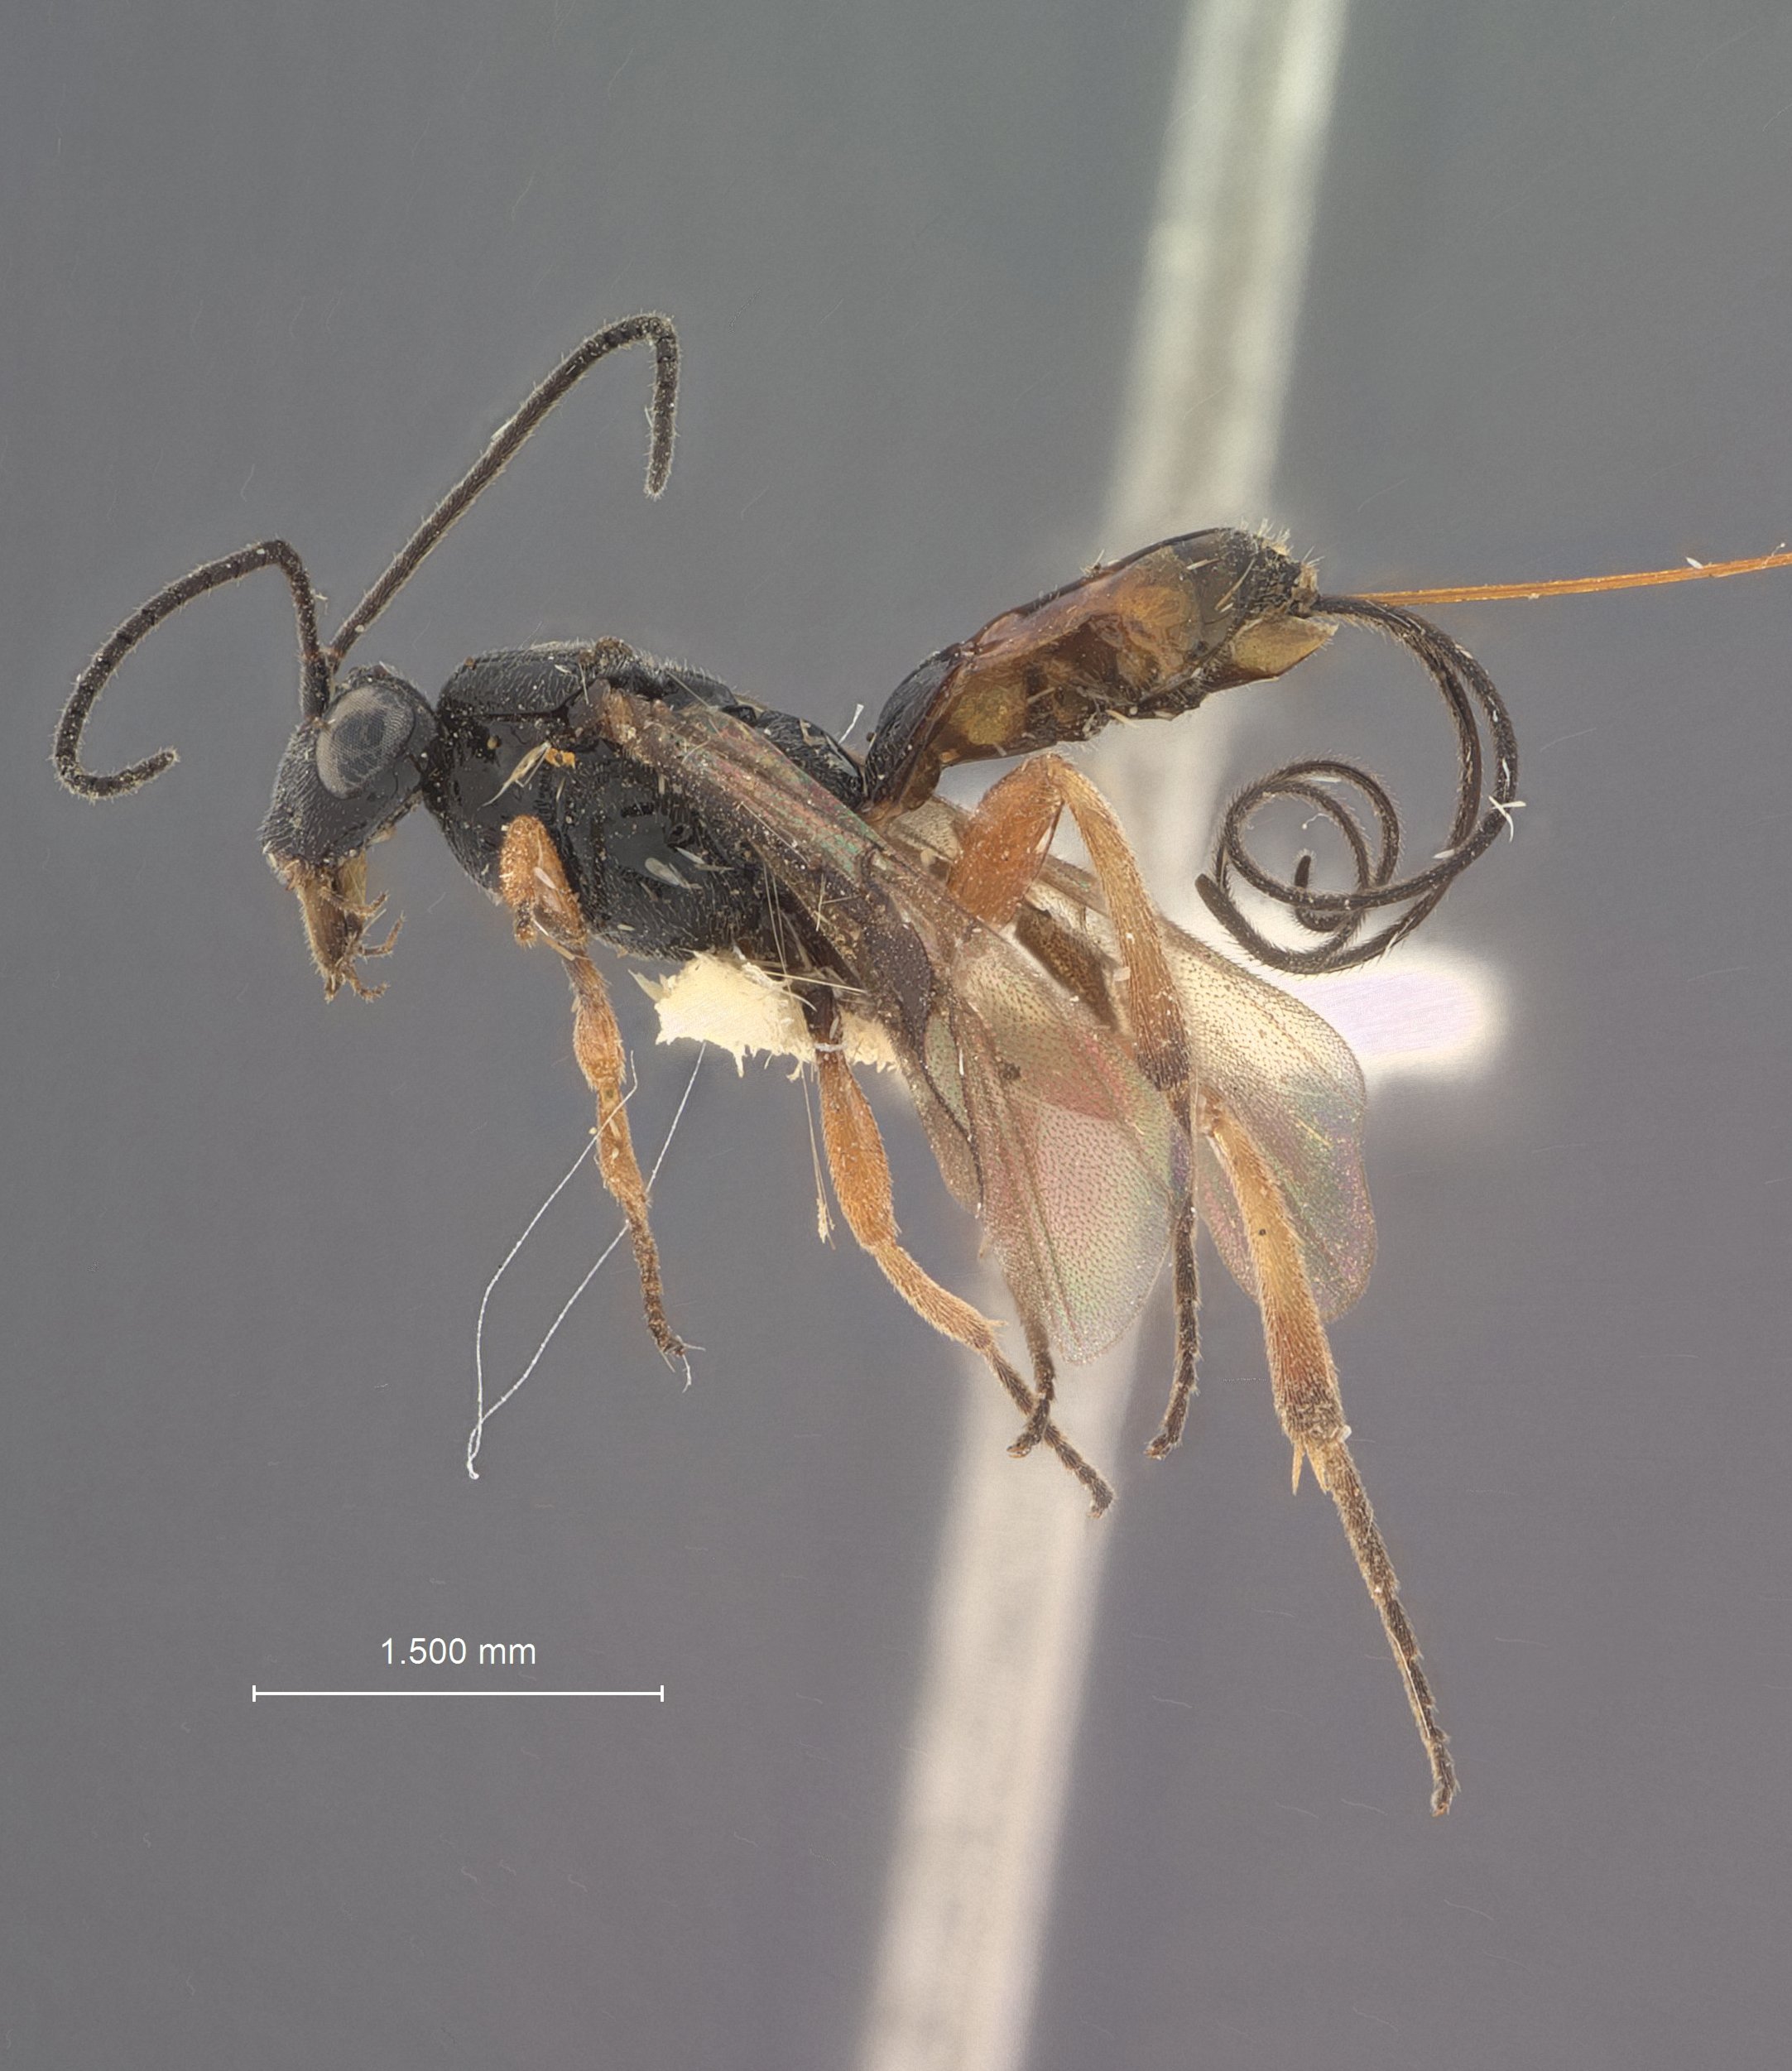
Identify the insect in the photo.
Agathis metzneriae
